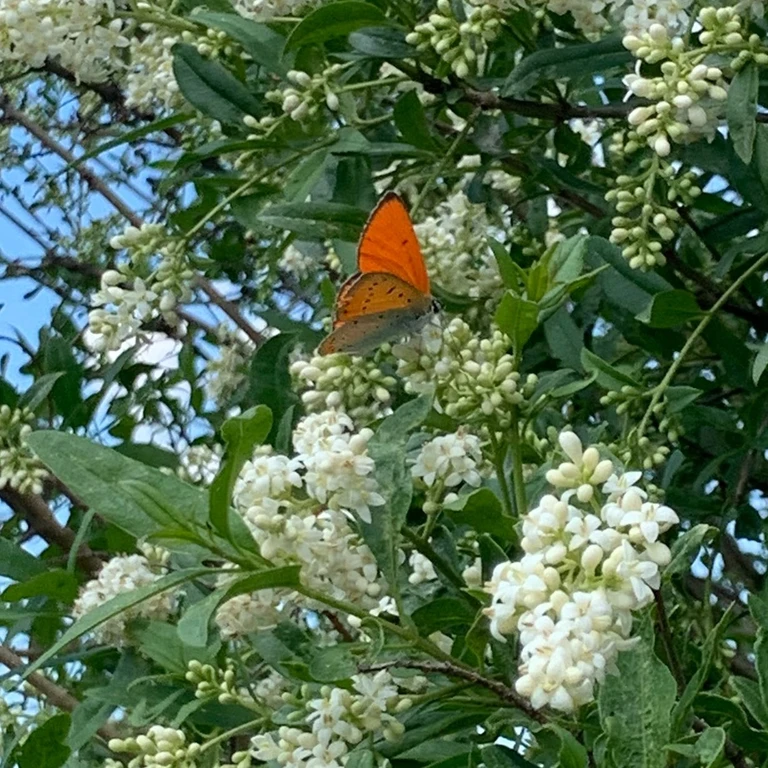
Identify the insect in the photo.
Lycaena dispar
